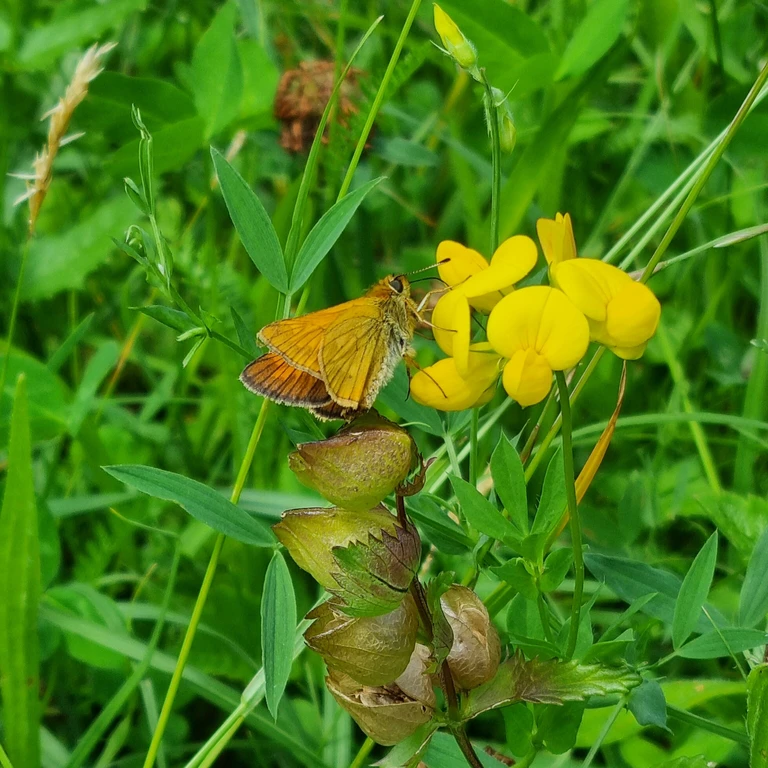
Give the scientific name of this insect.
Ochlodes sylvanus (also Ochlodes venata)
